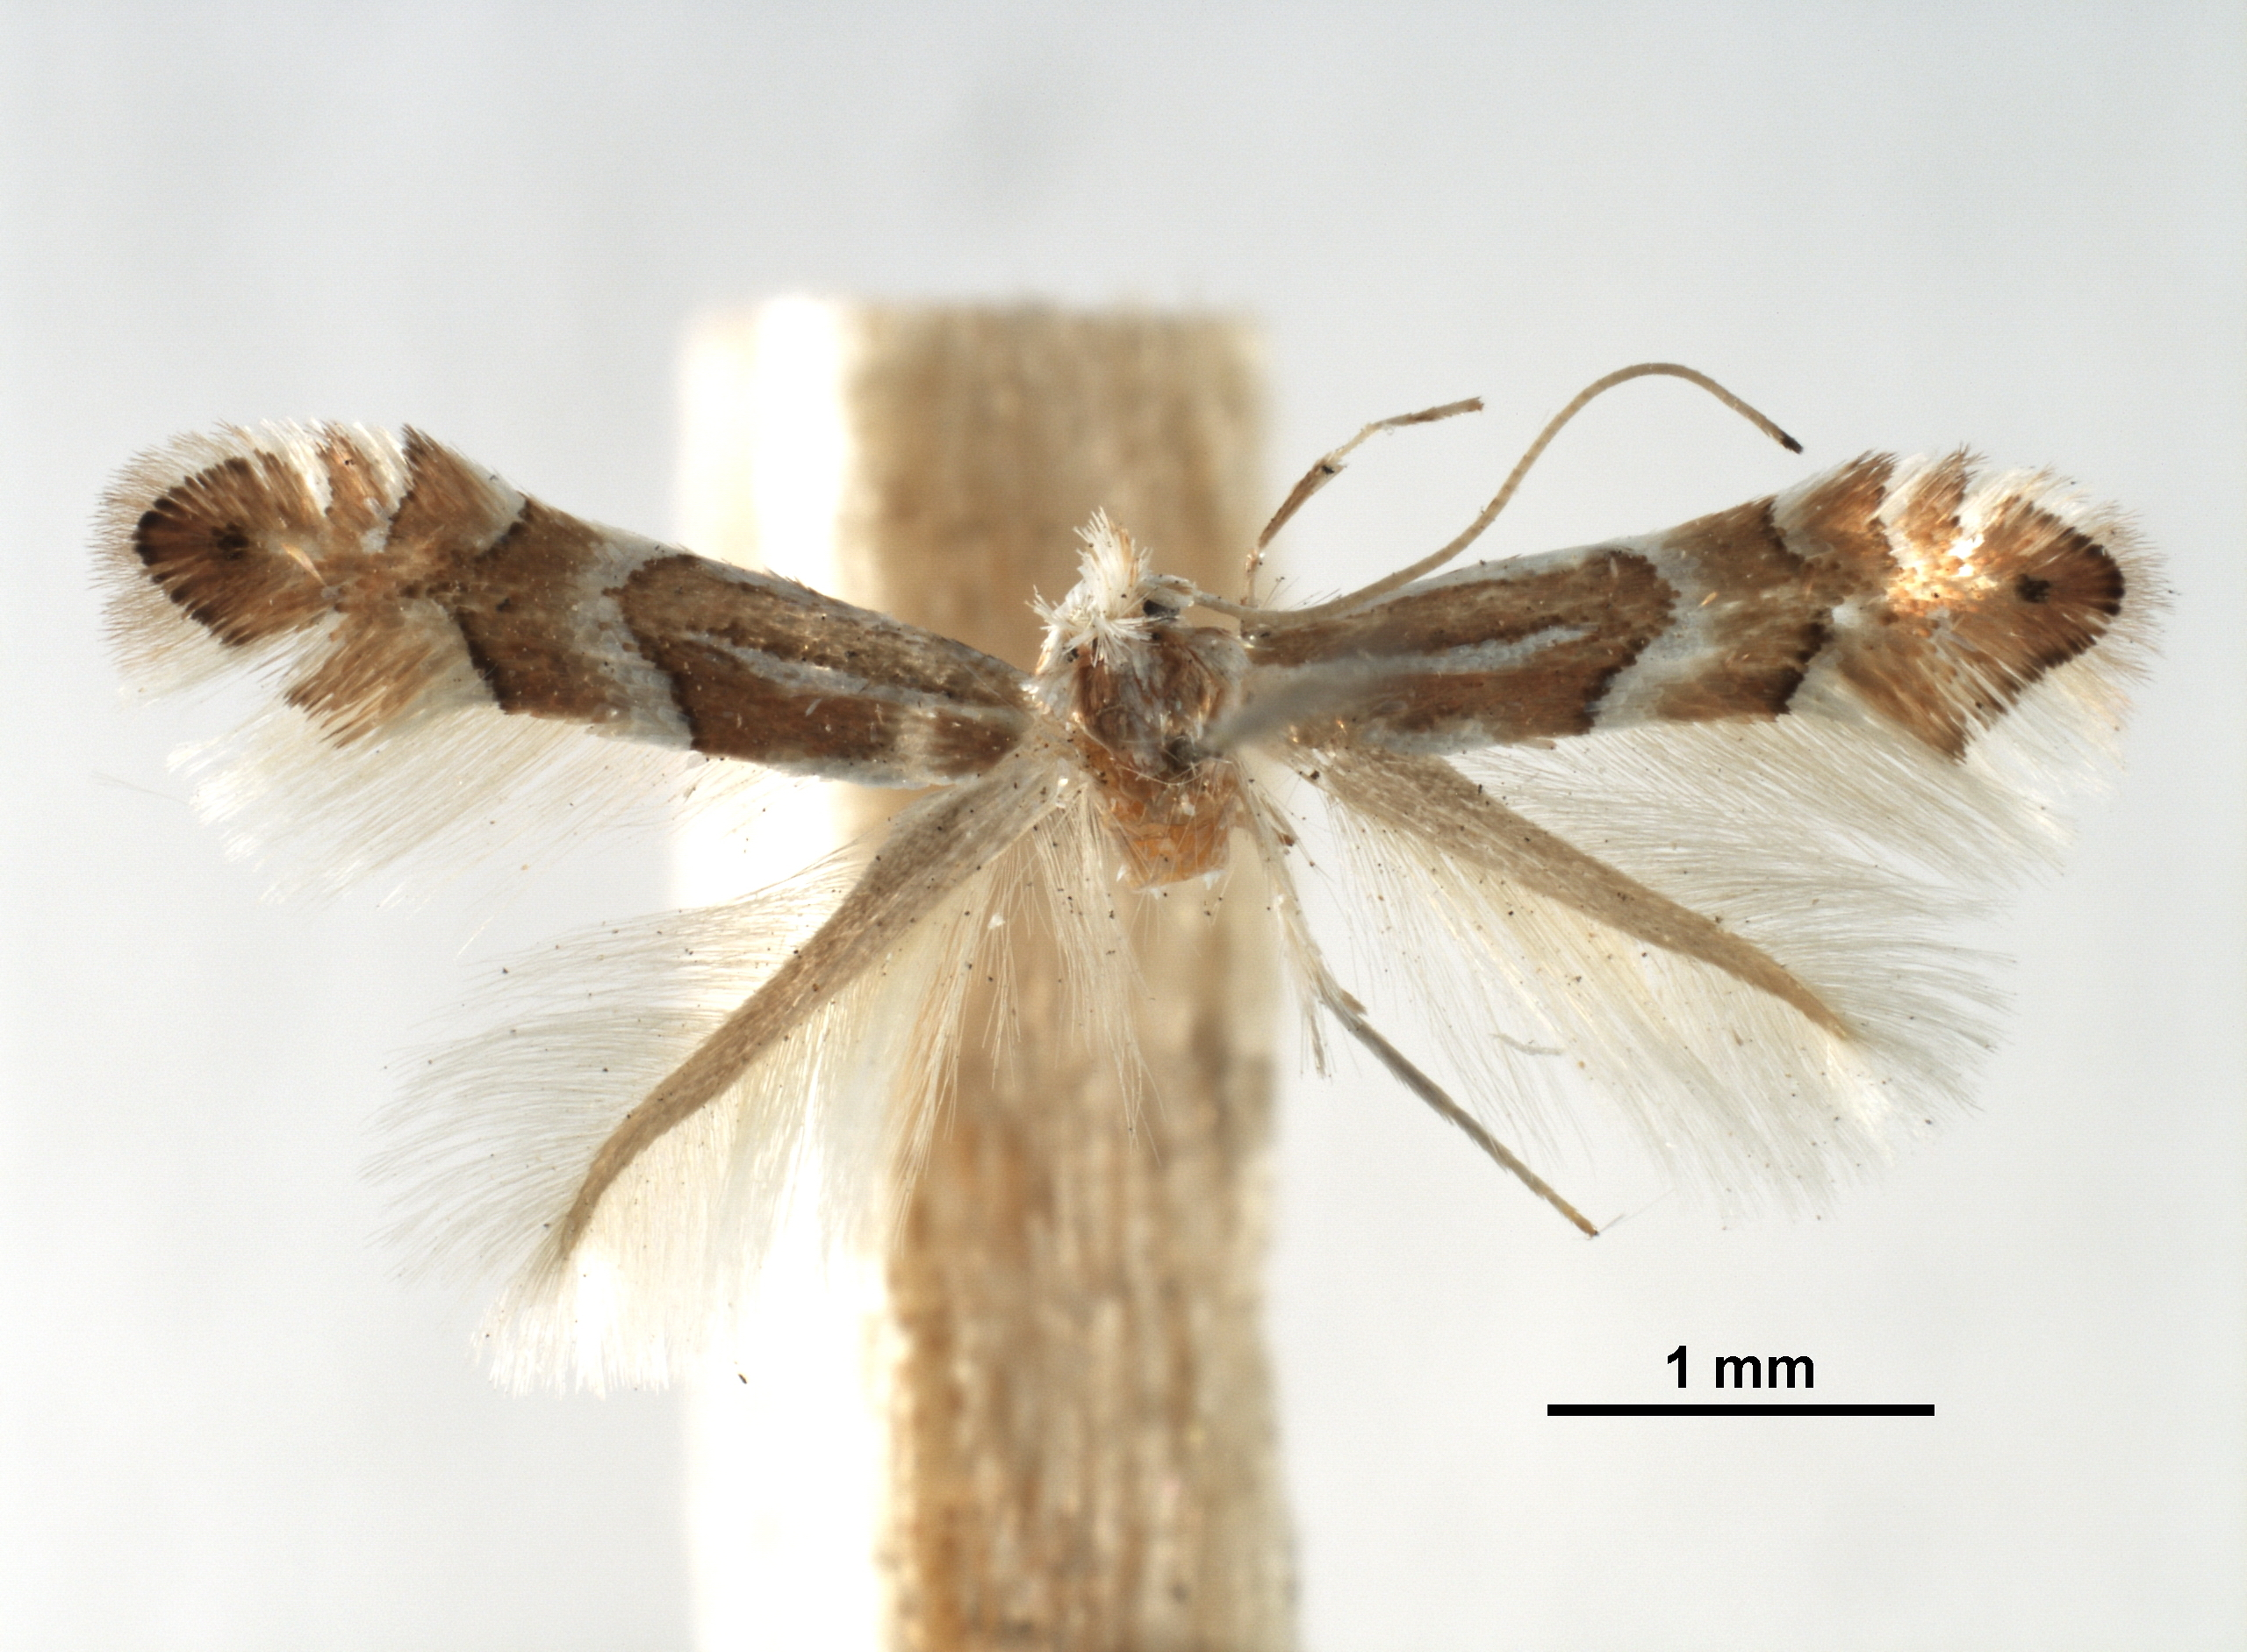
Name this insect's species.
Phyllonorycter scythrodes
